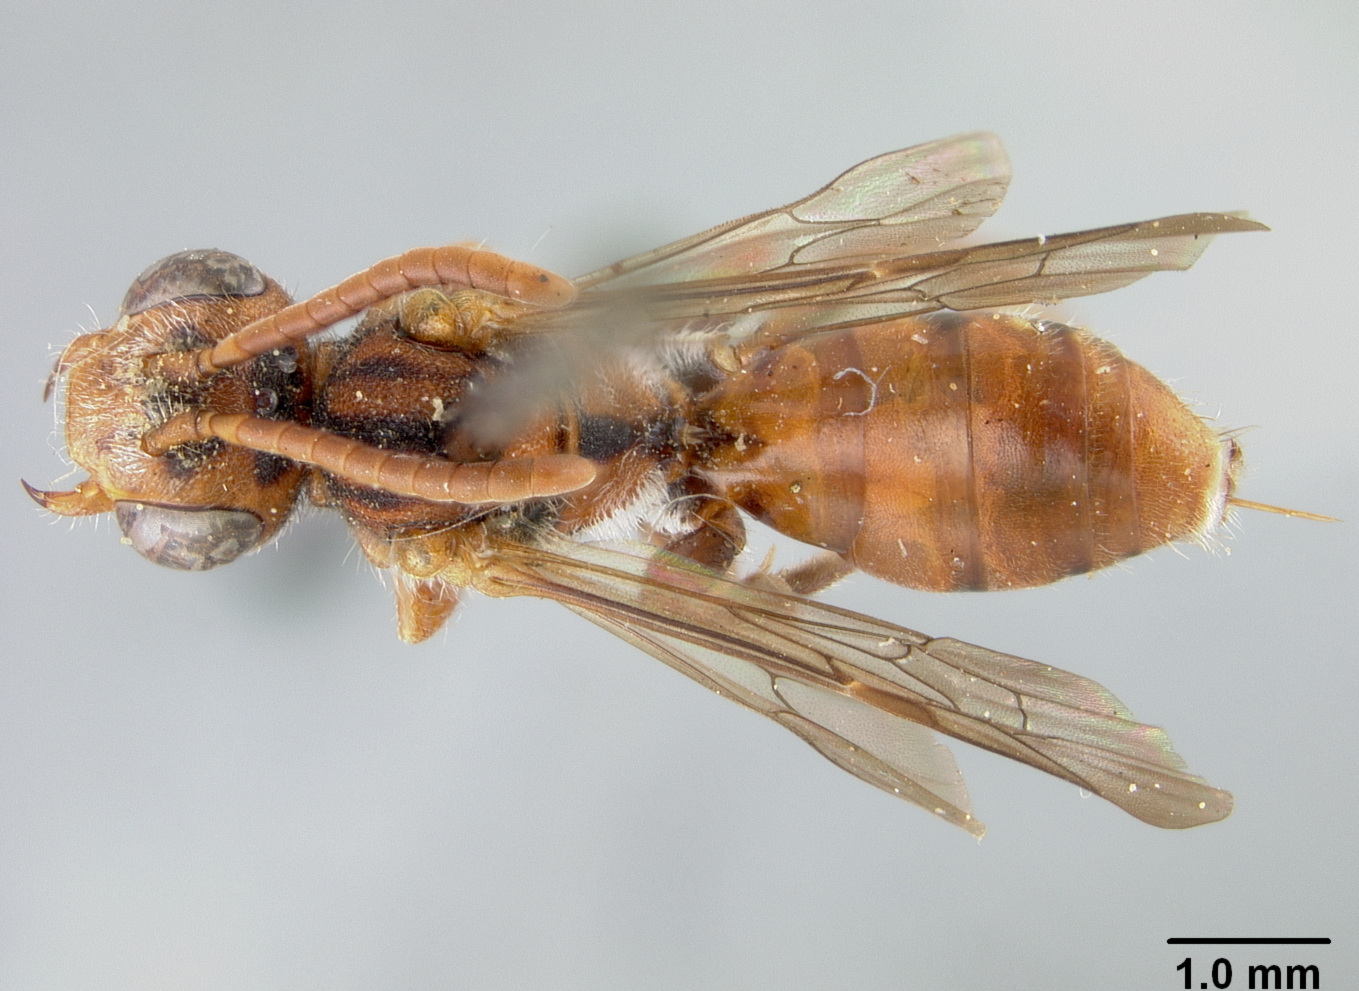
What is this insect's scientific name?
Nomada fontis
